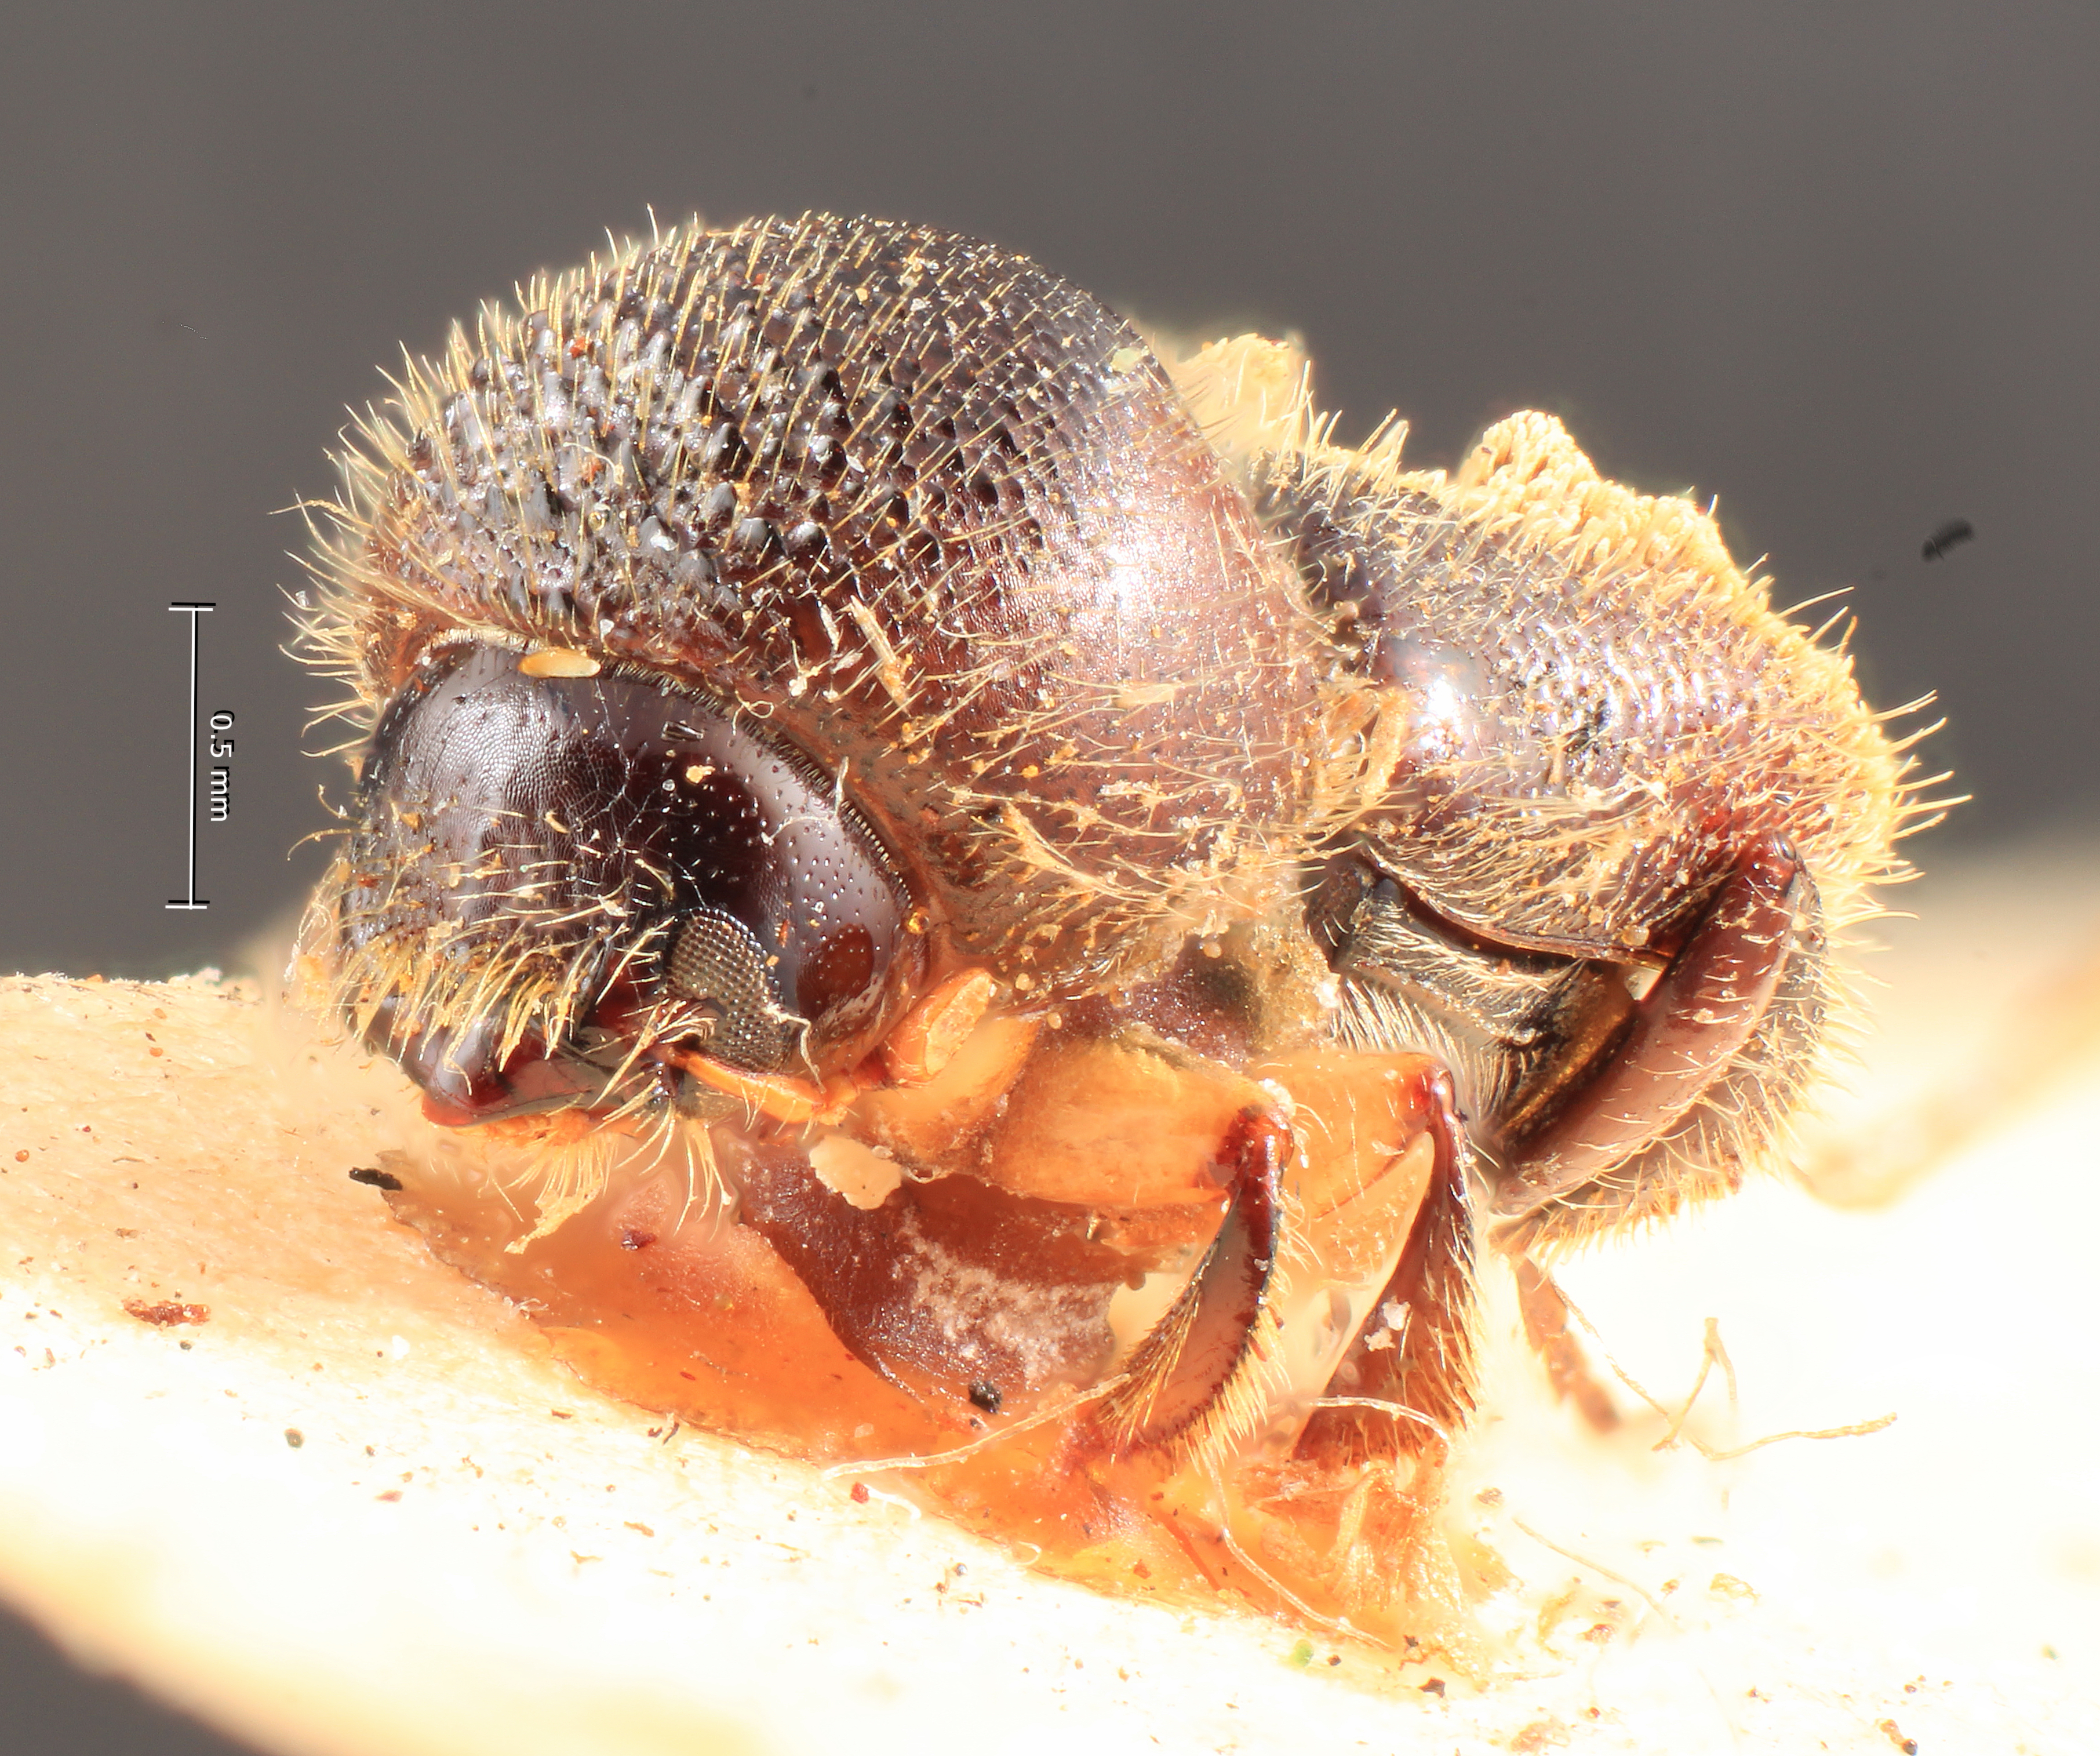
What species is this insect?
Xyleborus squamulosus
